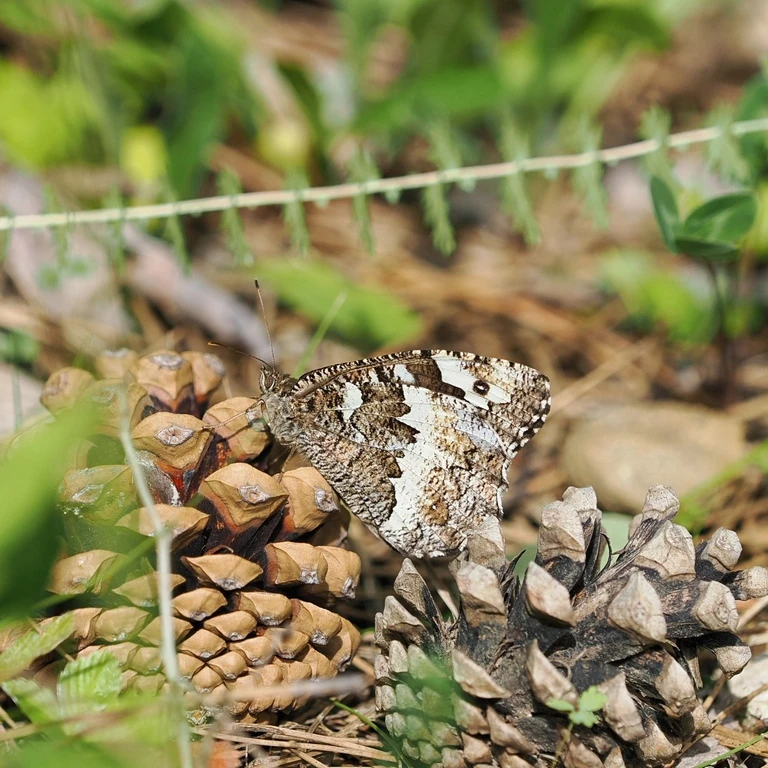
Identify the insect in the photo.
Brintesia circe
